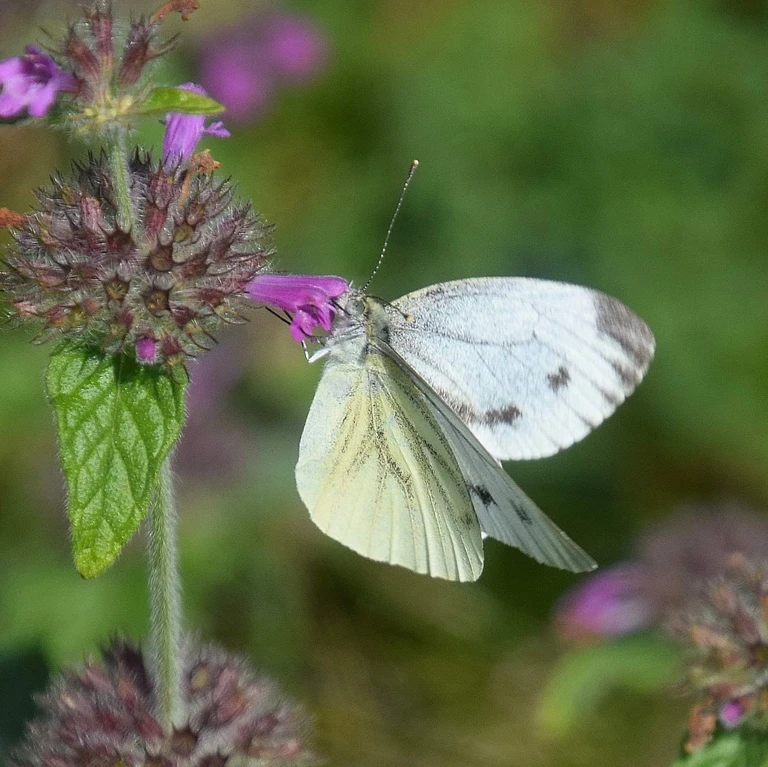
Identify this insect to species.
Pieris napi
